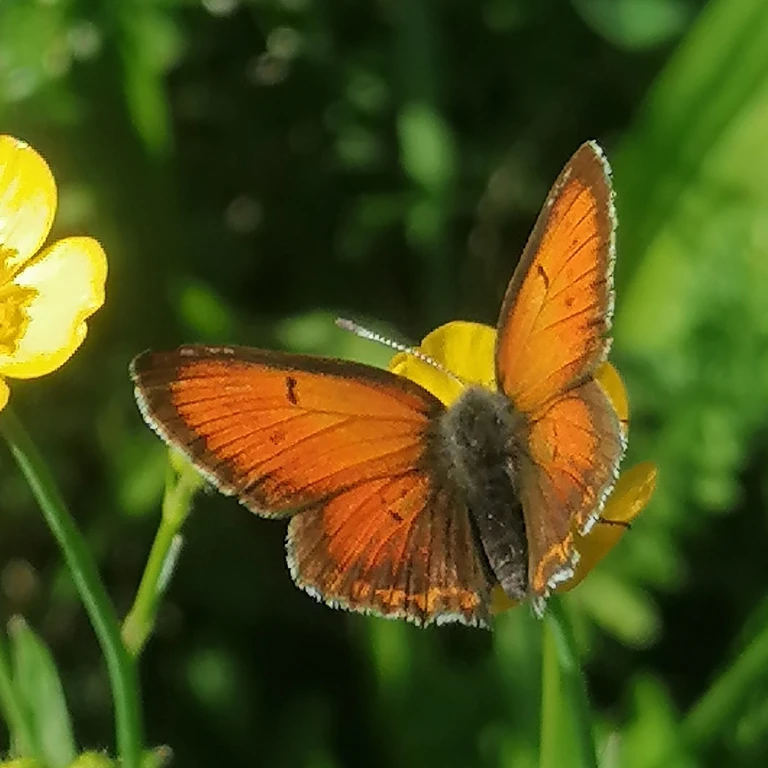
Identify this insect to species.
Lycaena hippothoe (also Palaeochrysophanus hippothoe)
